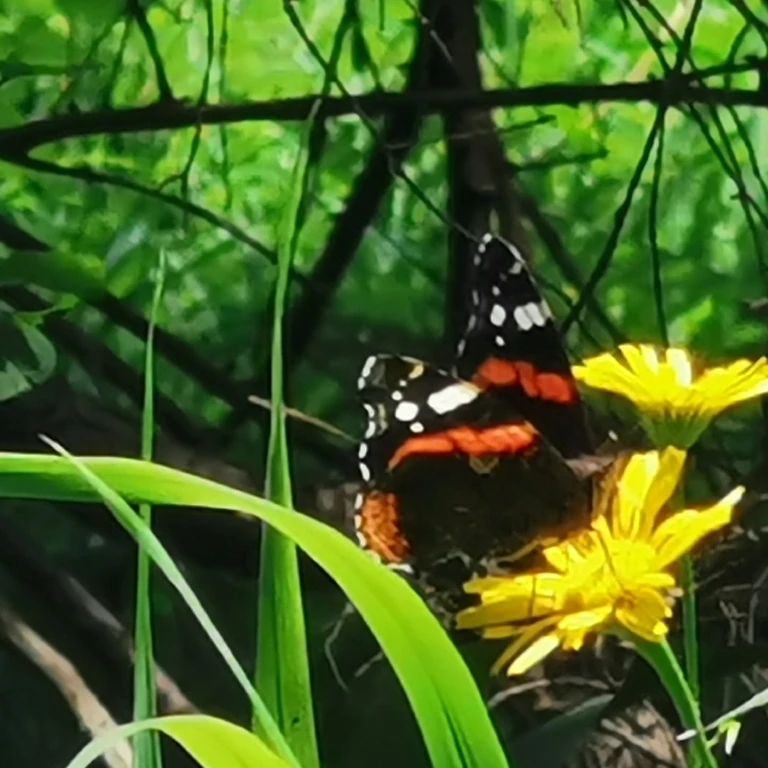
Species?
Vanessa atalanta
